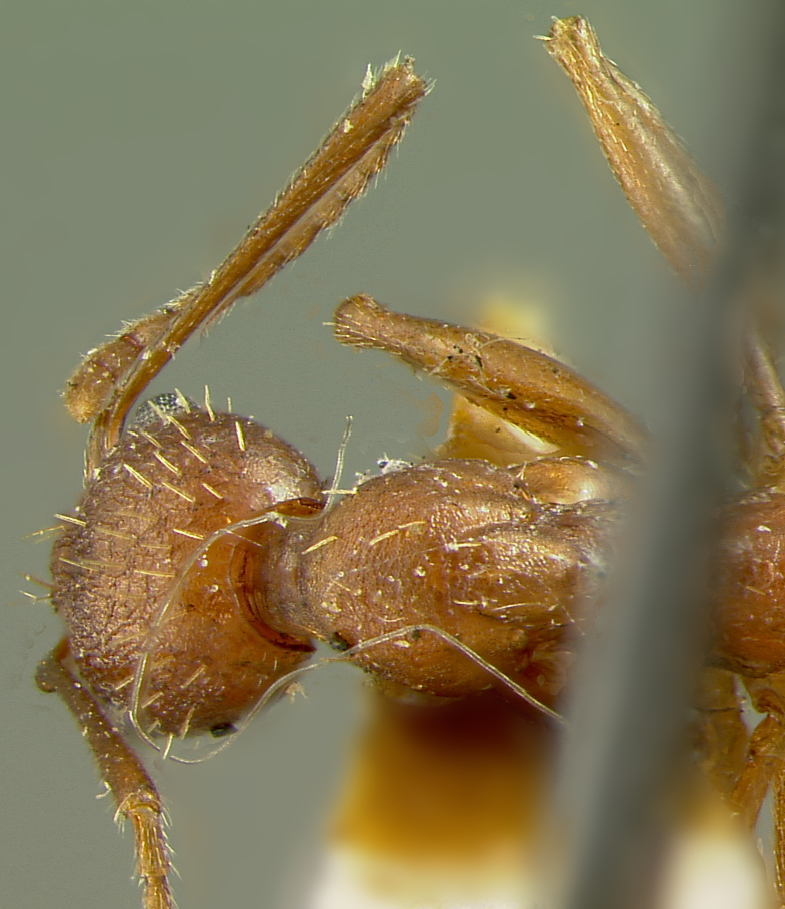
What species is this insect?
Aphaenogaster treatae
